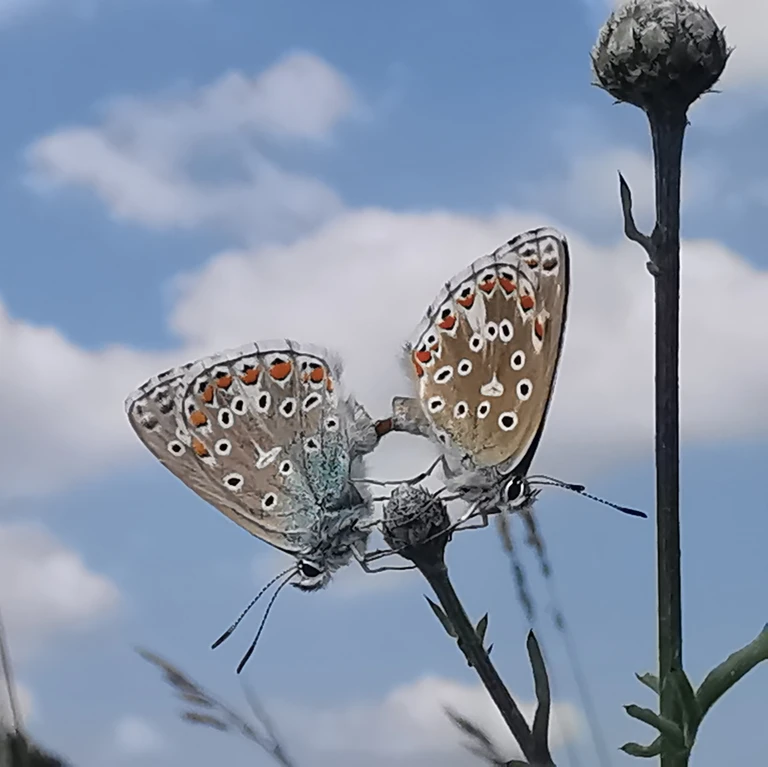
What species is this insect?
Lysandra bellargus
